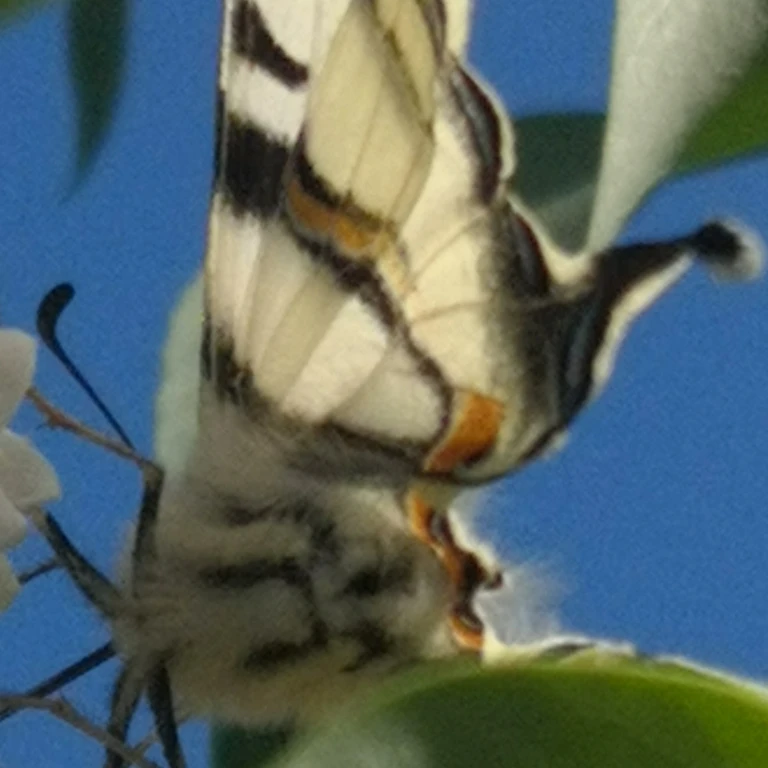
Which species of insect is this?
Iphiclides podalirius
